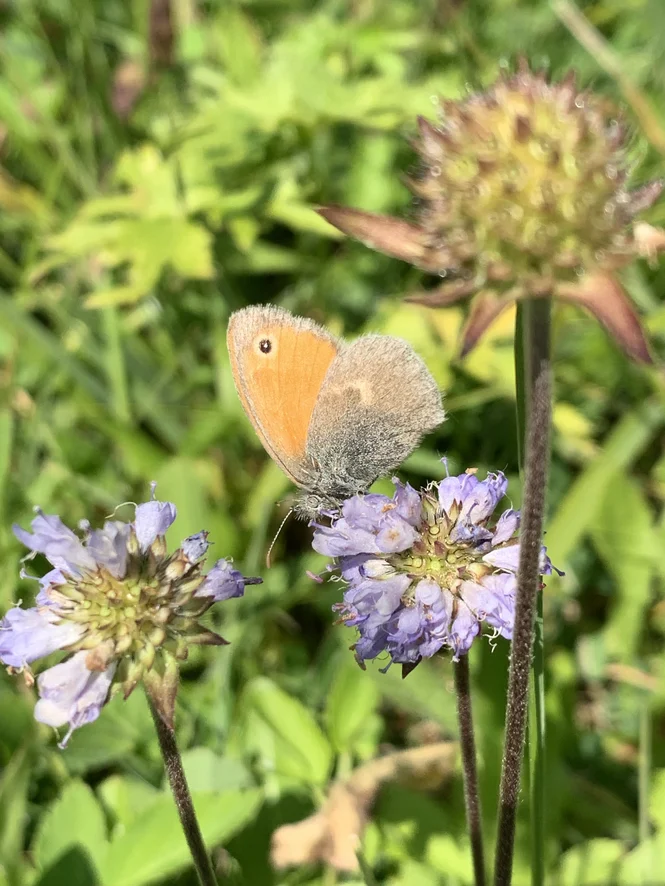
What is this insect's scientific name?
Coenonympha pamphilus
